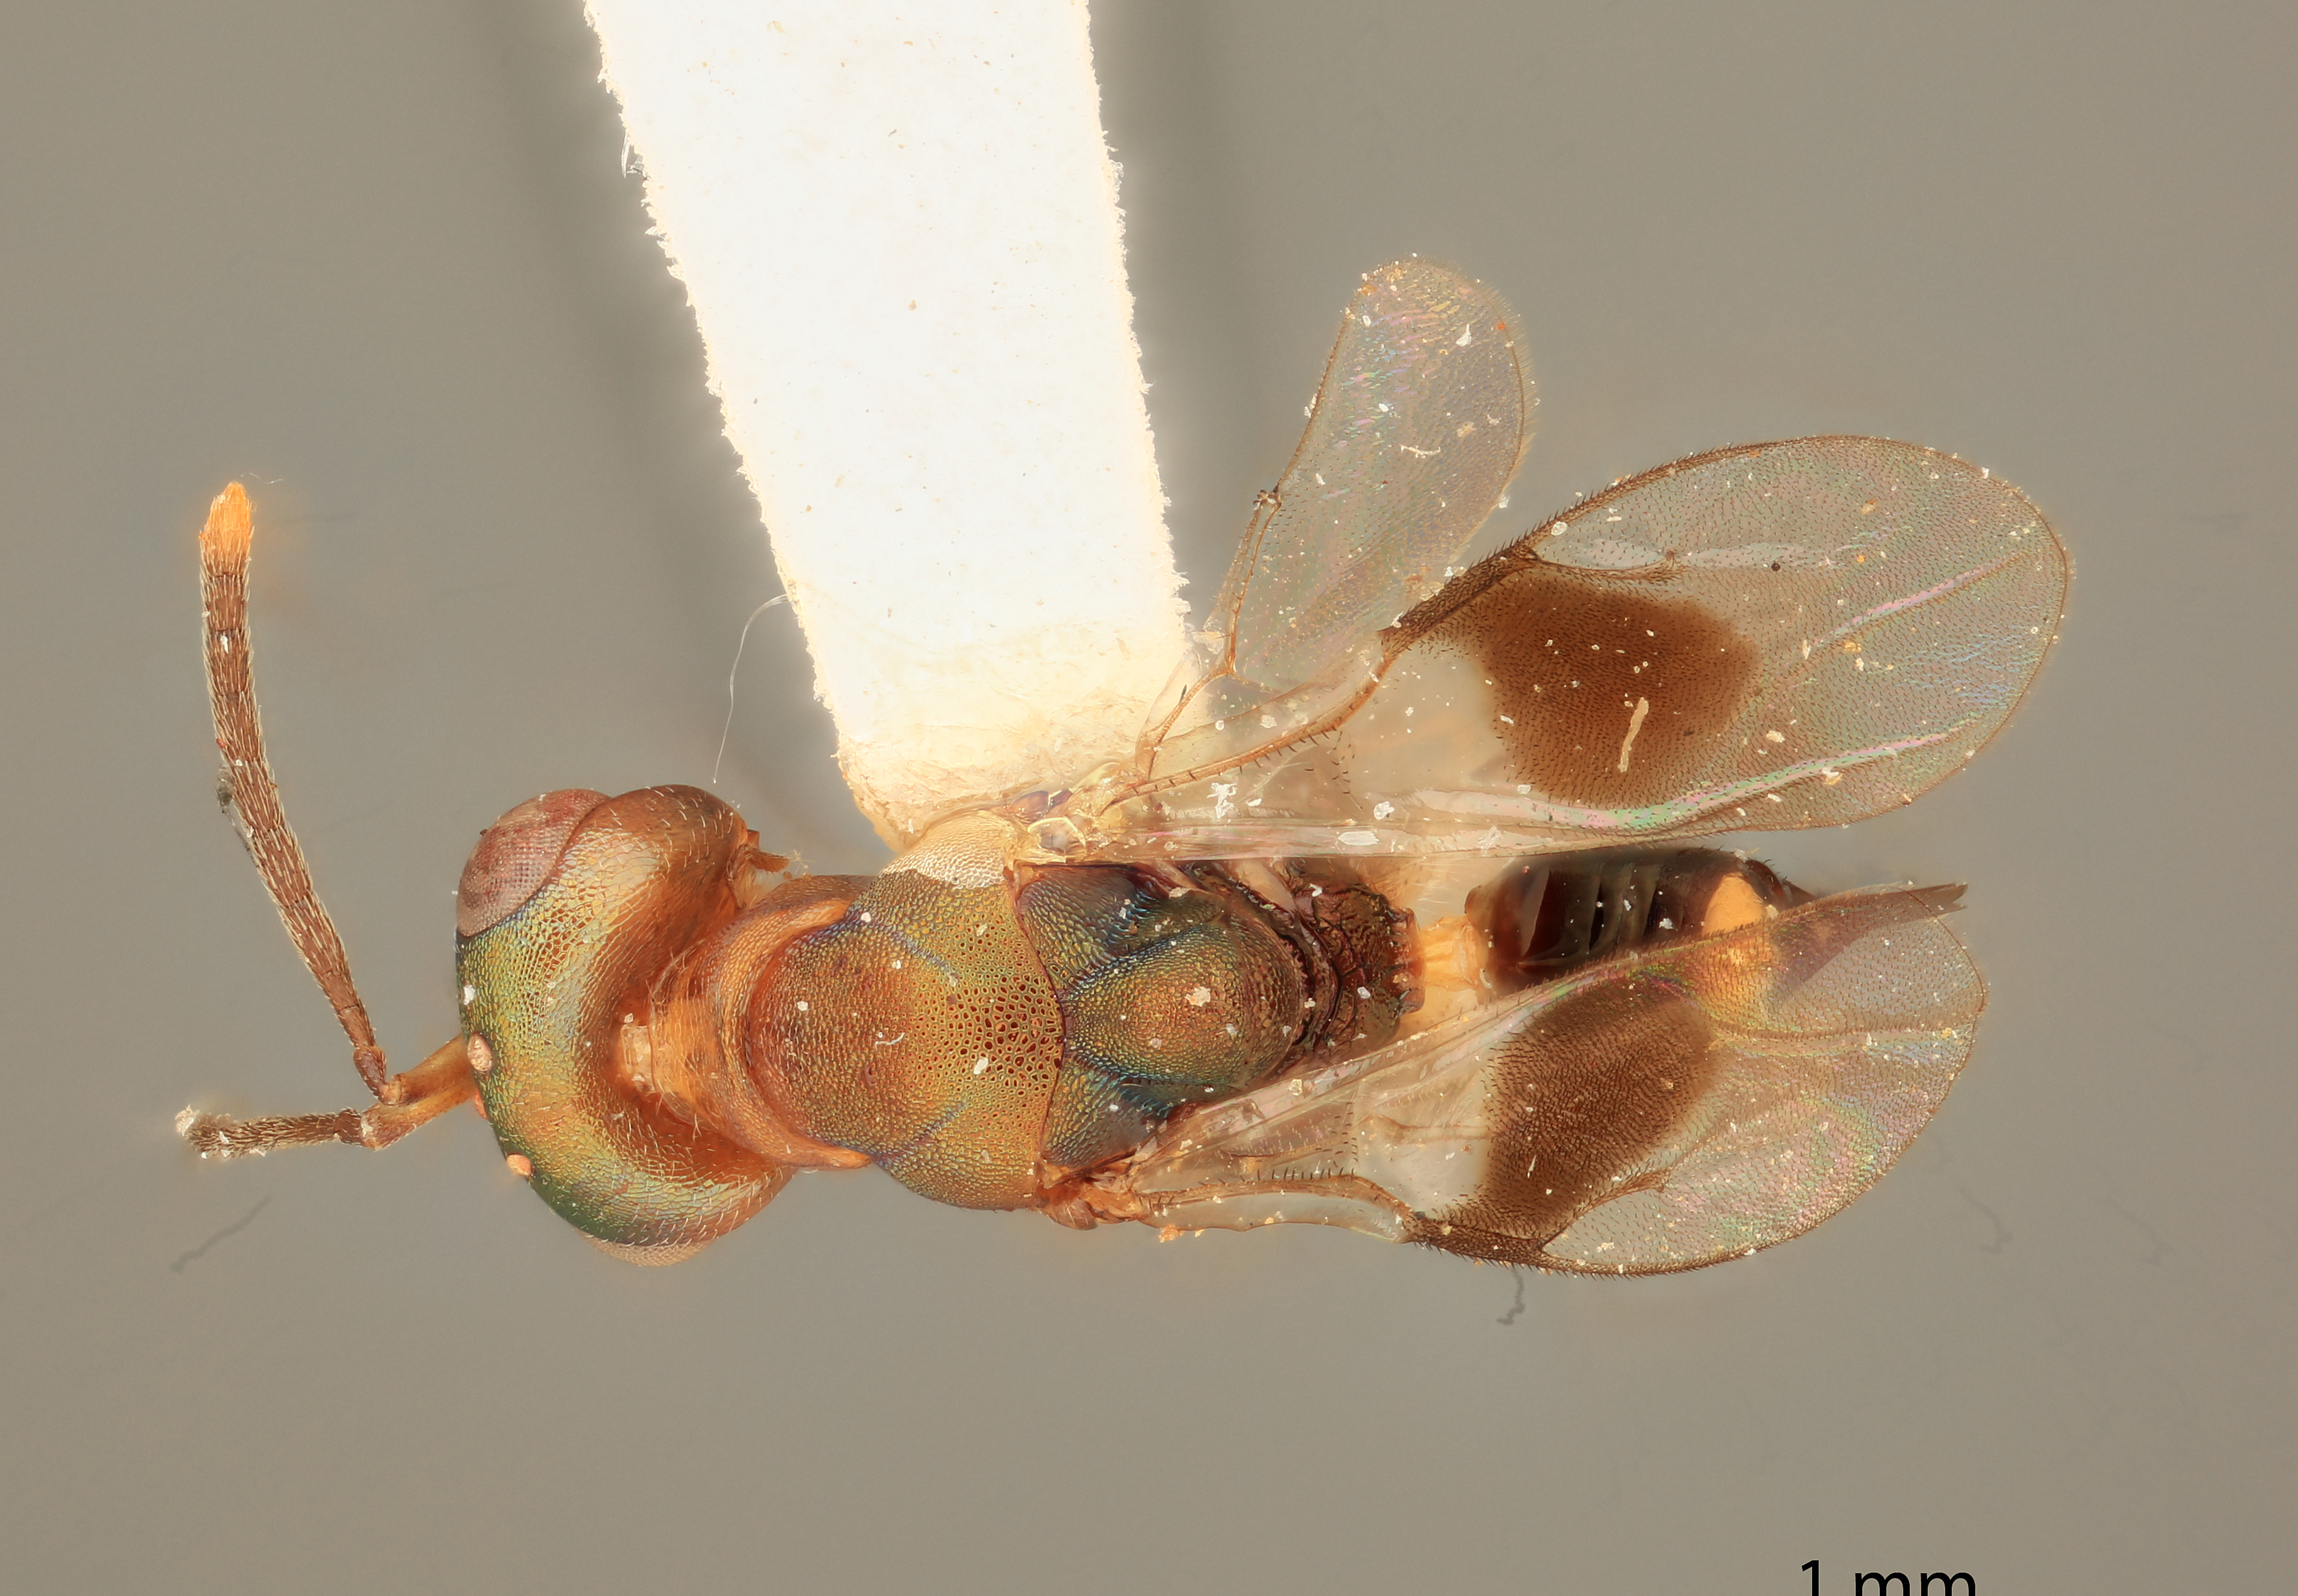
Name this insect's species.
Pandelus grisselli
